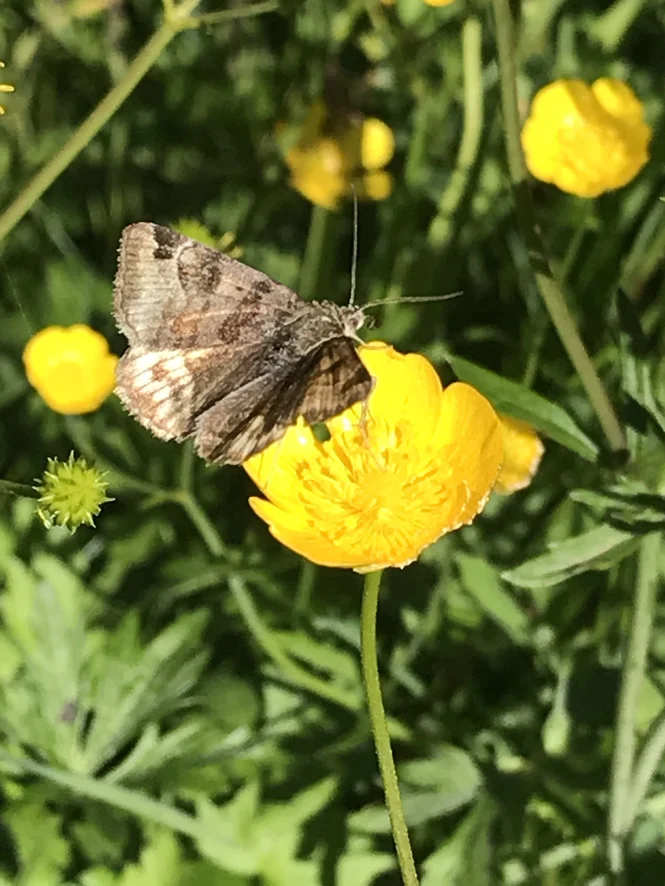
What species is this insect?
Euclidia glyphica
